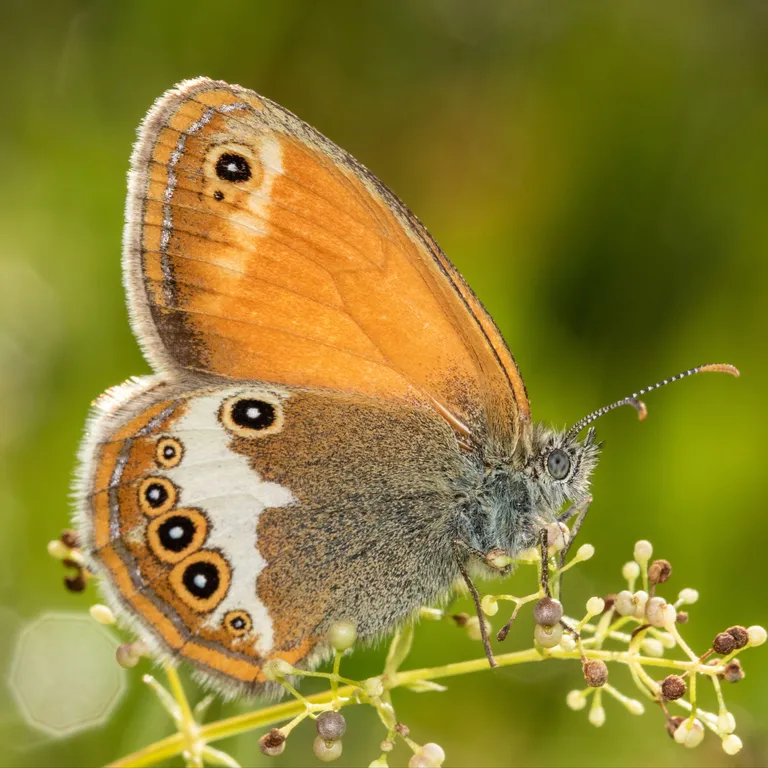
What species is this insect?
Coenonympha arcania
